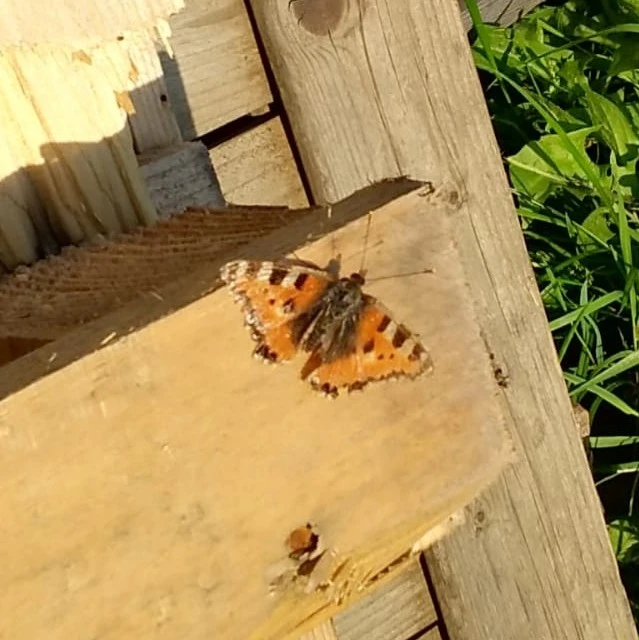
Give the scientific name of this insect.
Aglais urticae
